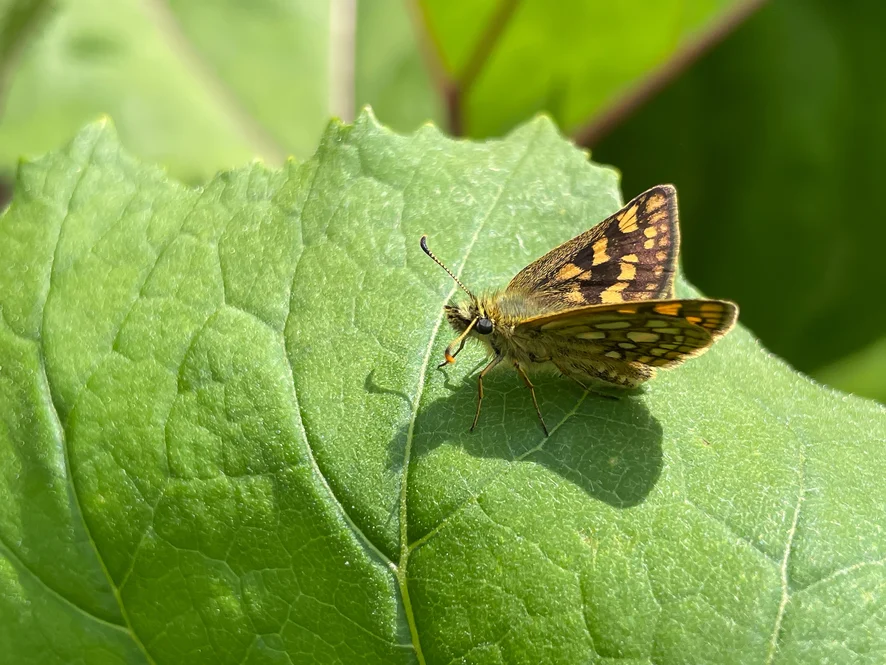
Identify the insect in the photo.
Carterocephalus palaemon
